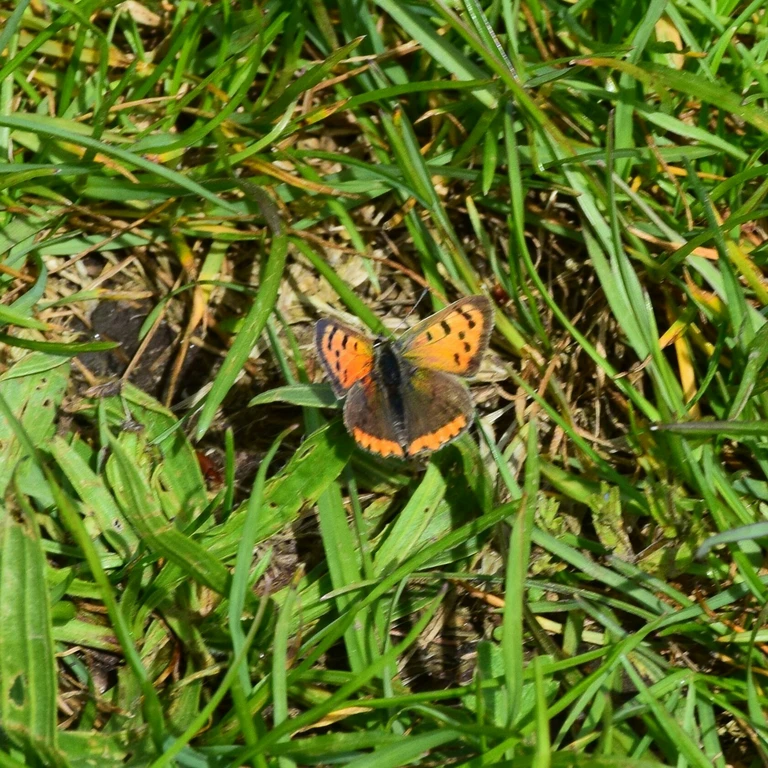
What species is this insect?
Lycaena phlaeas
